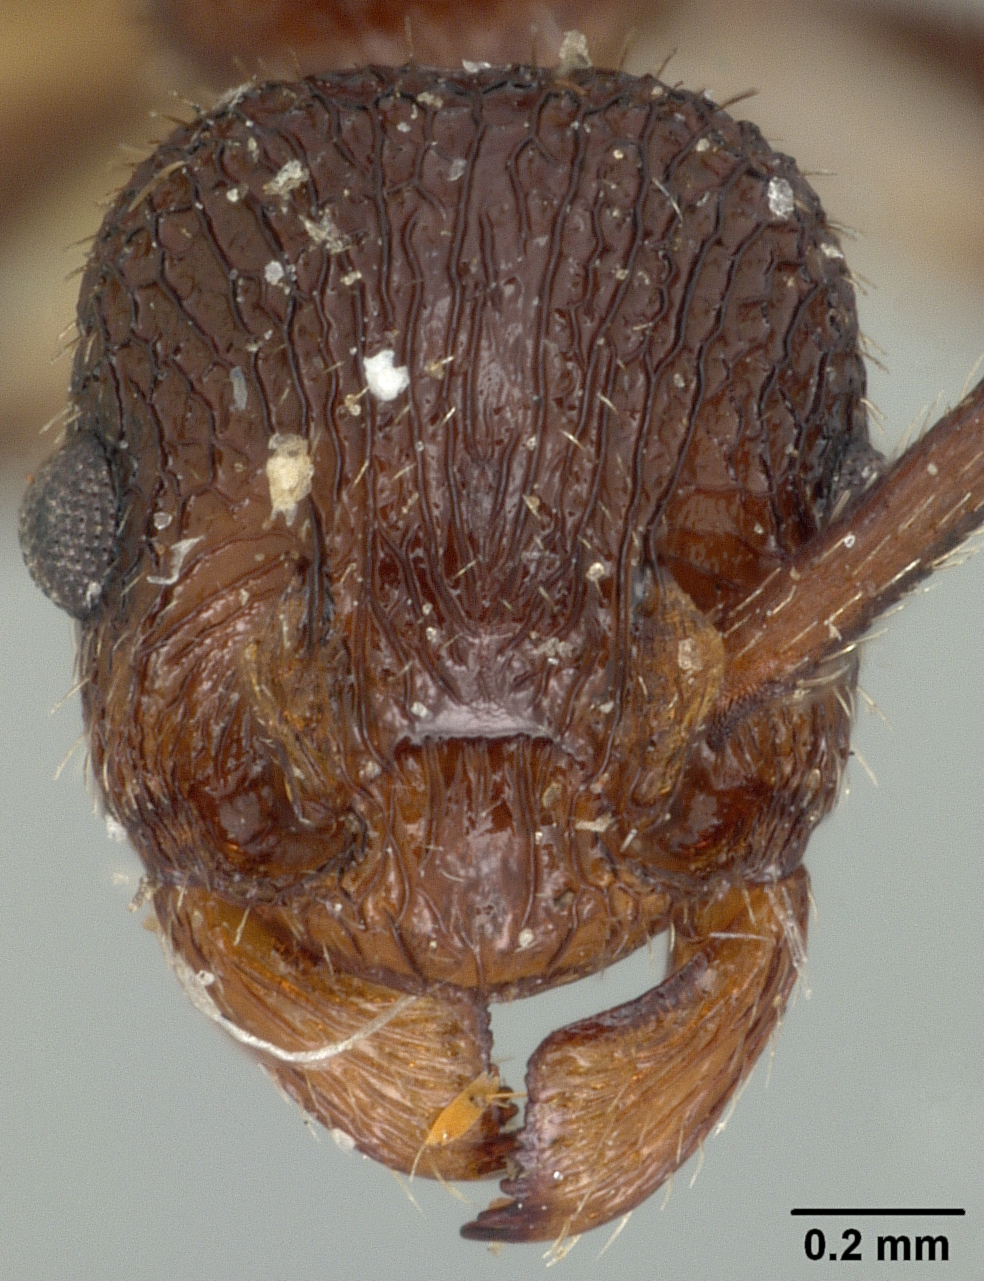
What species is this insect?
Tetramorium rugiventris
